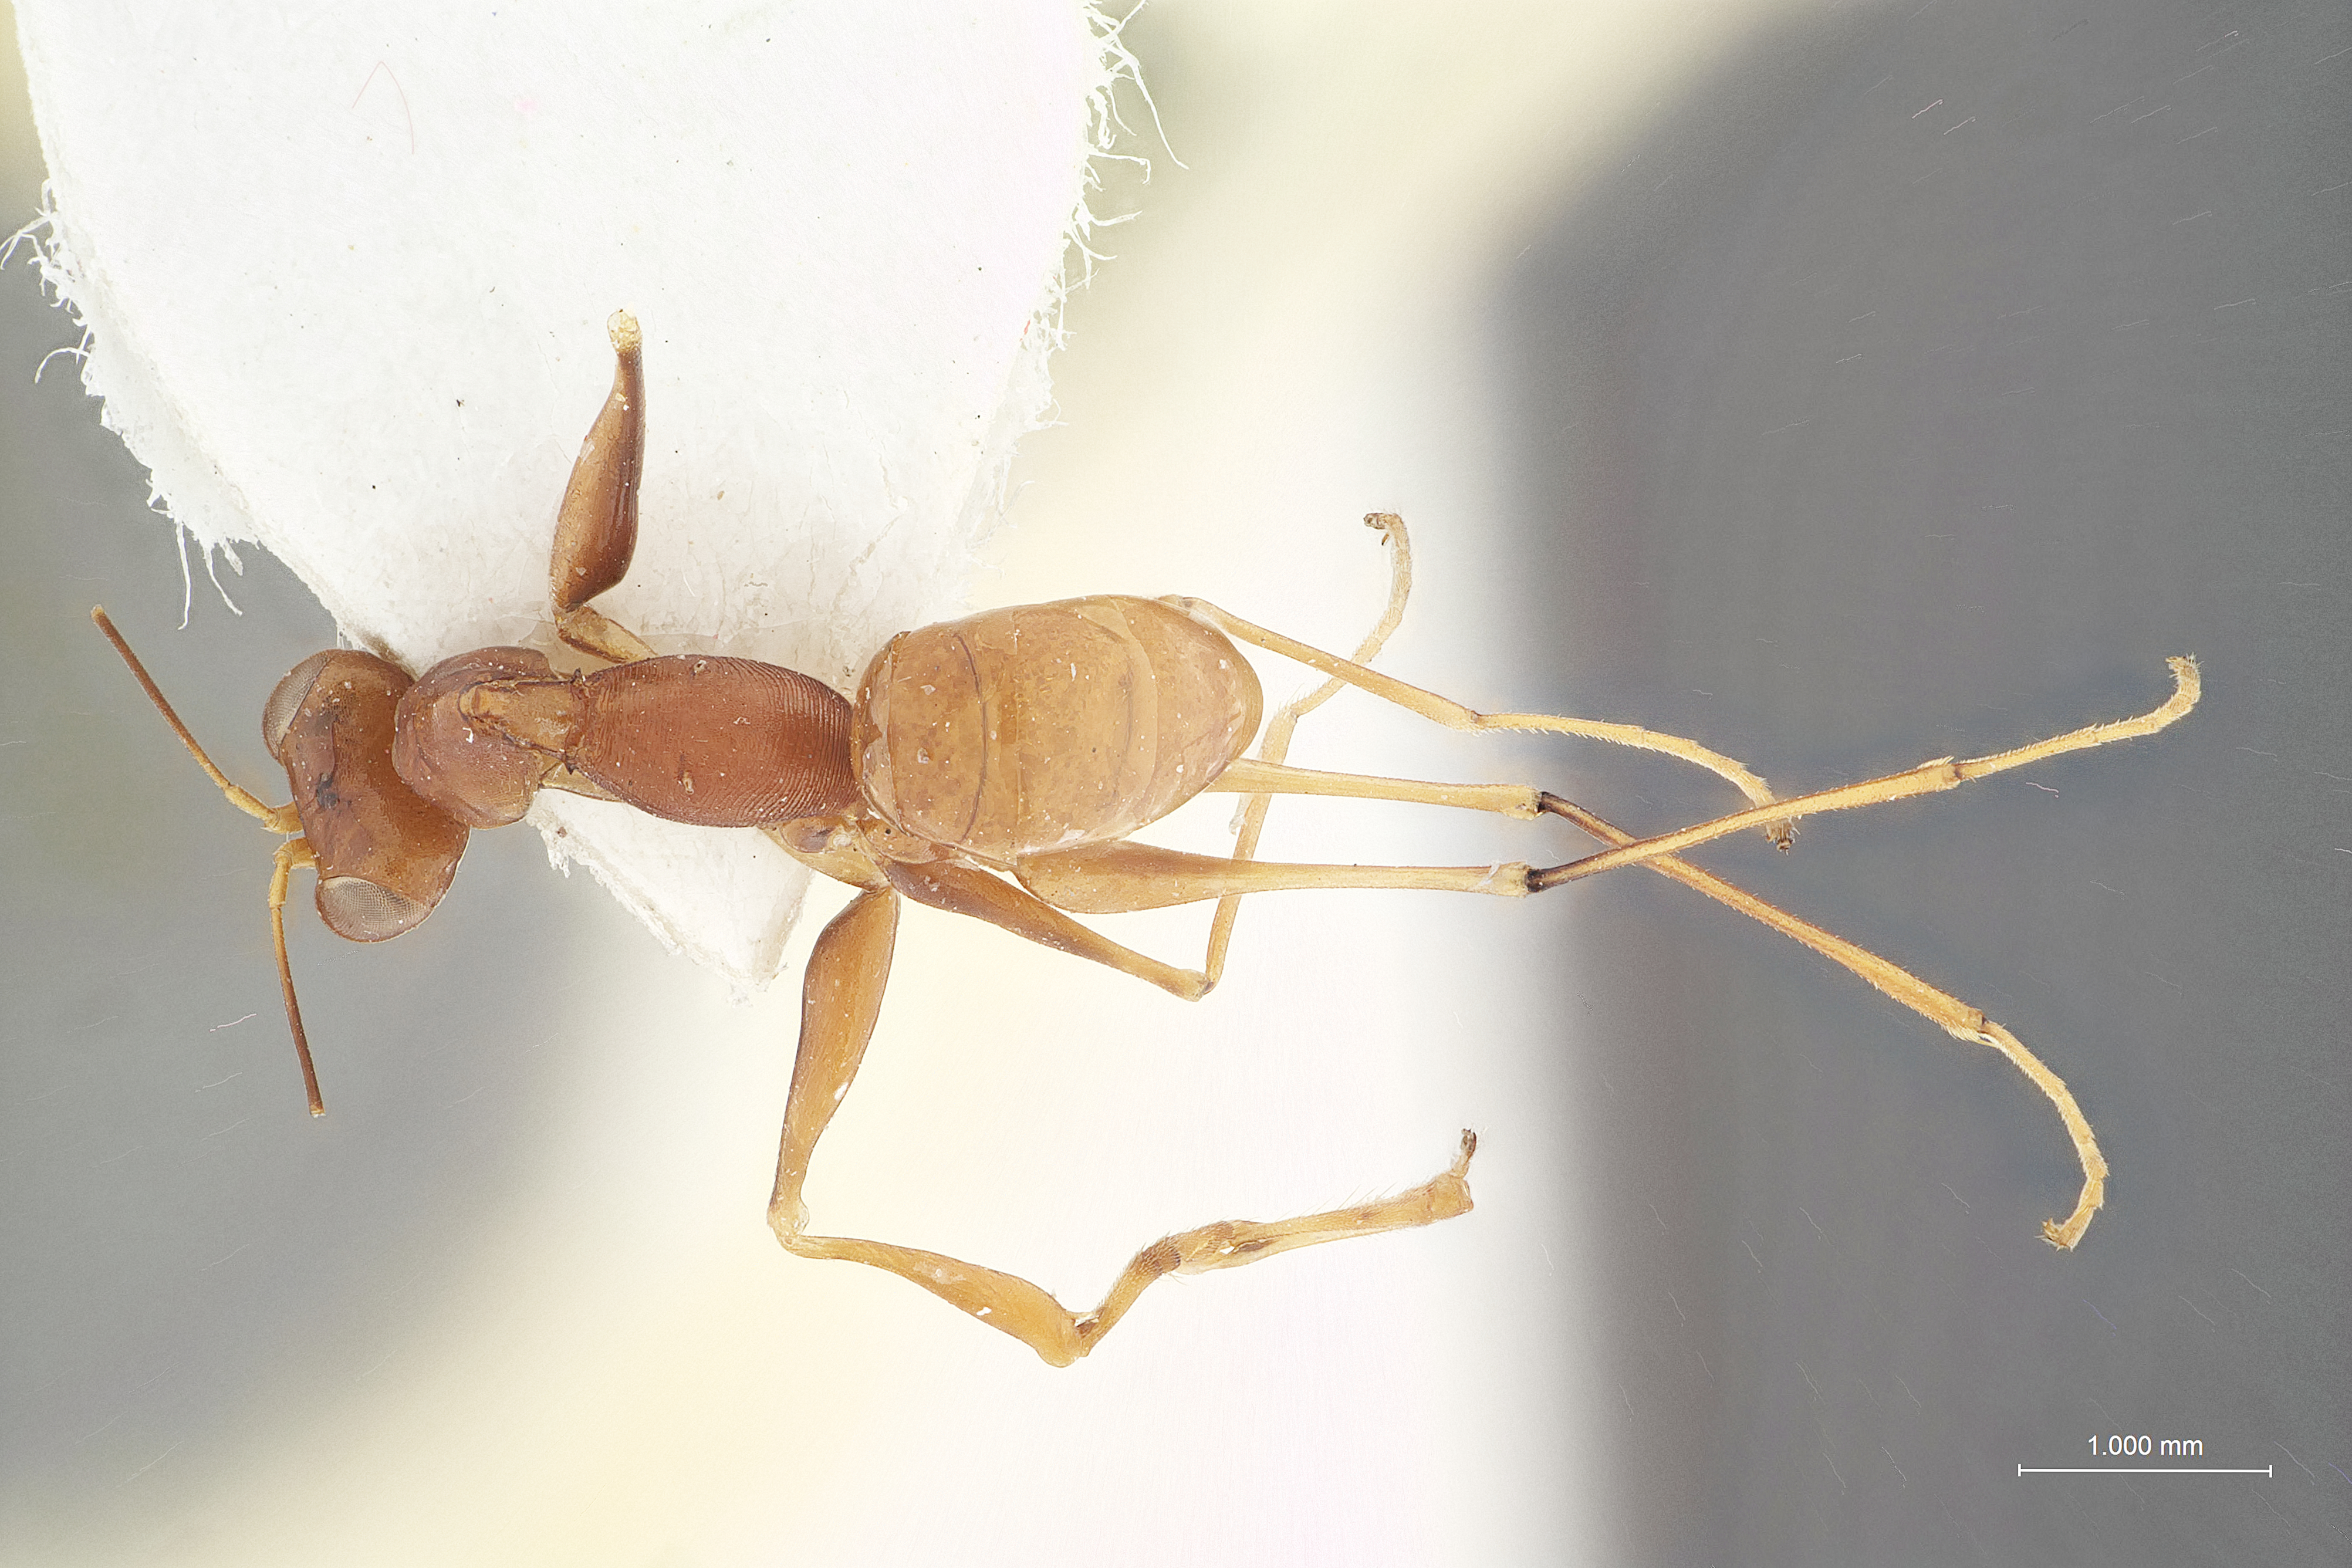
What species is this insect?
Eucamptonyx secundus
